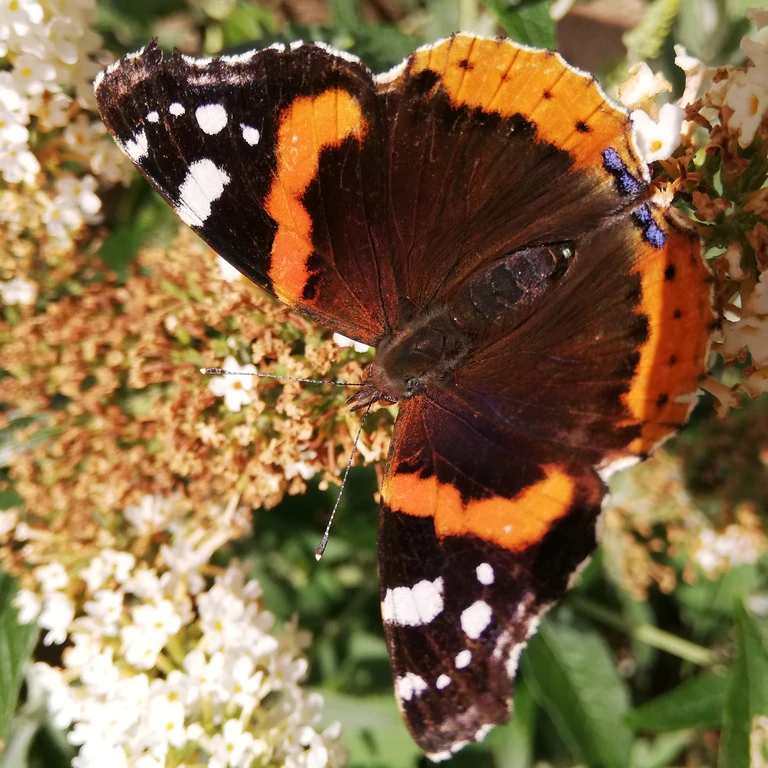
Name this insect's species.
Vanessa atalanta
